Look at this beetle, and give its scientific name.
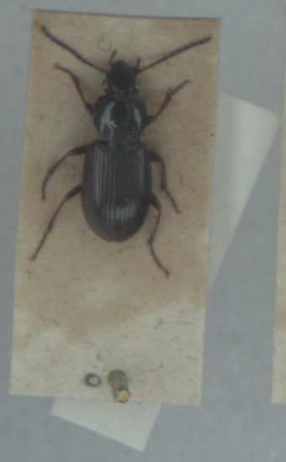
Pterostichus strenuus
